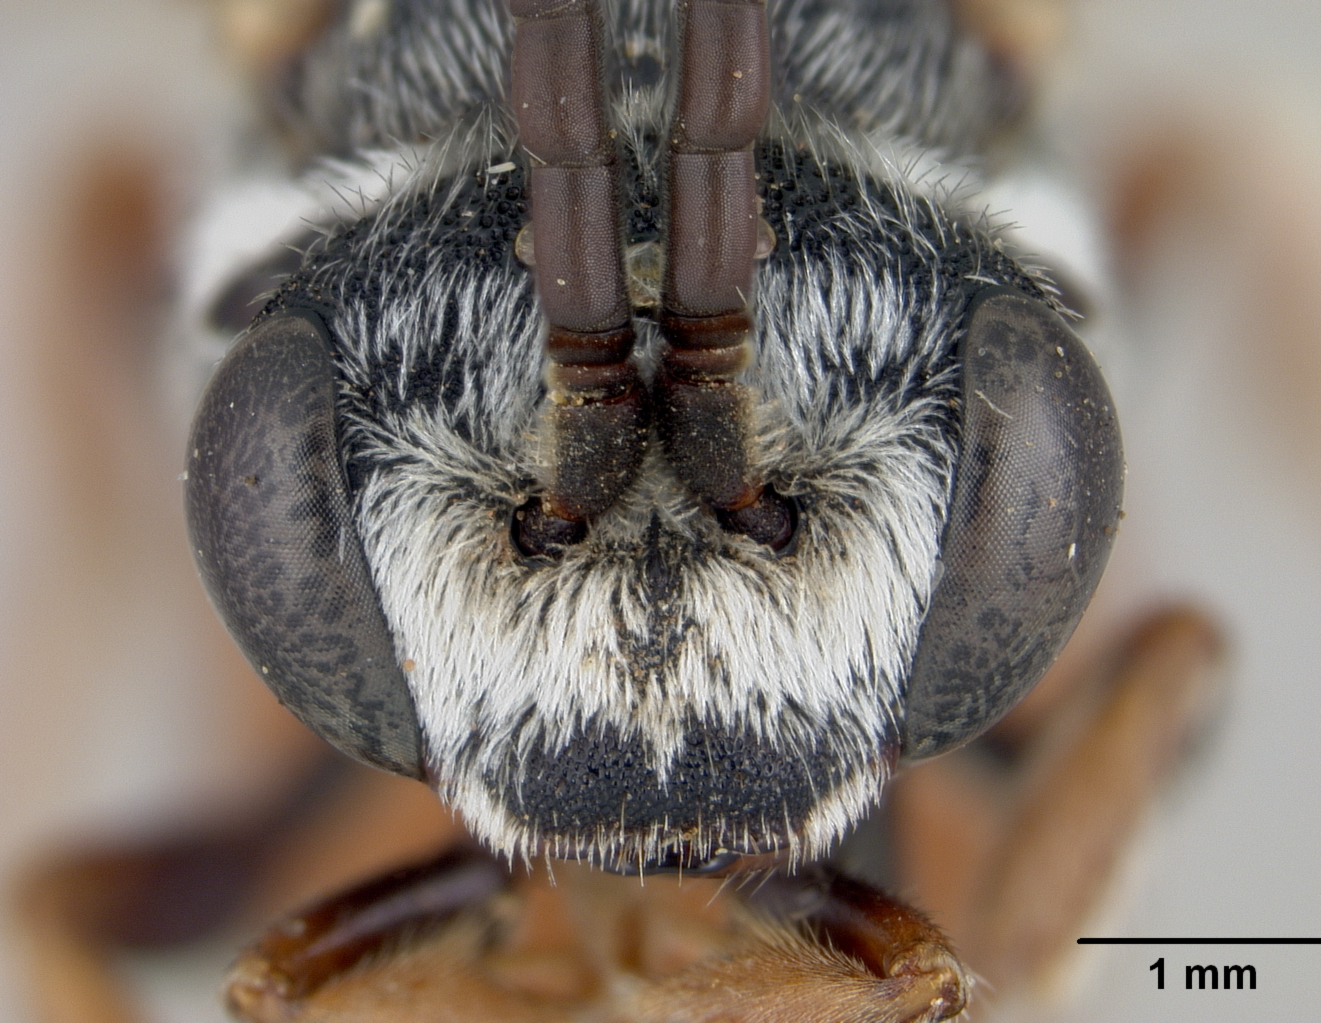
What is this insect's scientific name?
Sphecodes rufipennis
